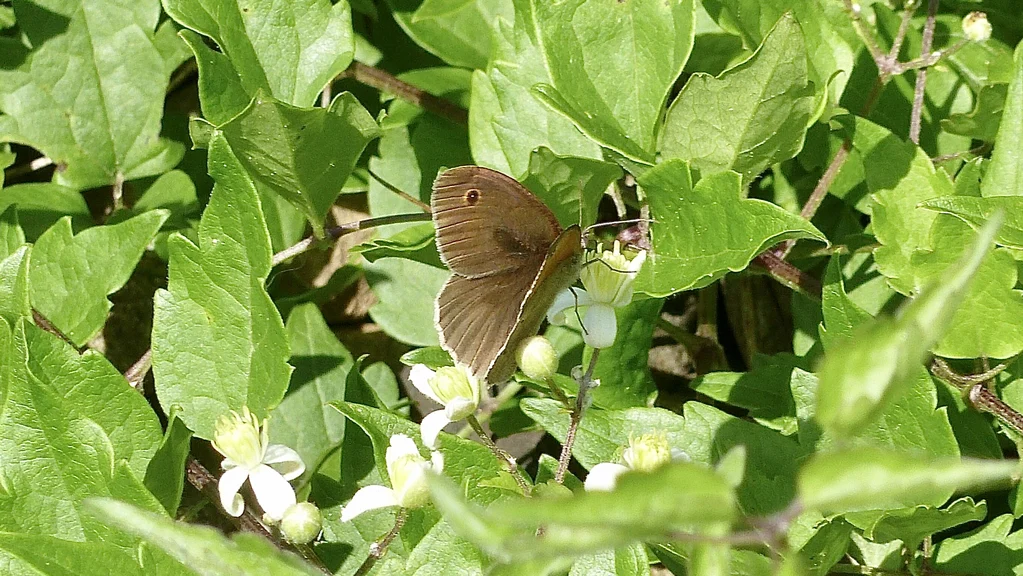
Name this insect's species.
Maniola jurtina
